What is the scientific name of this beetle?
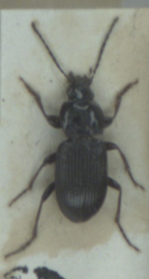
Pterostichus vernalis
